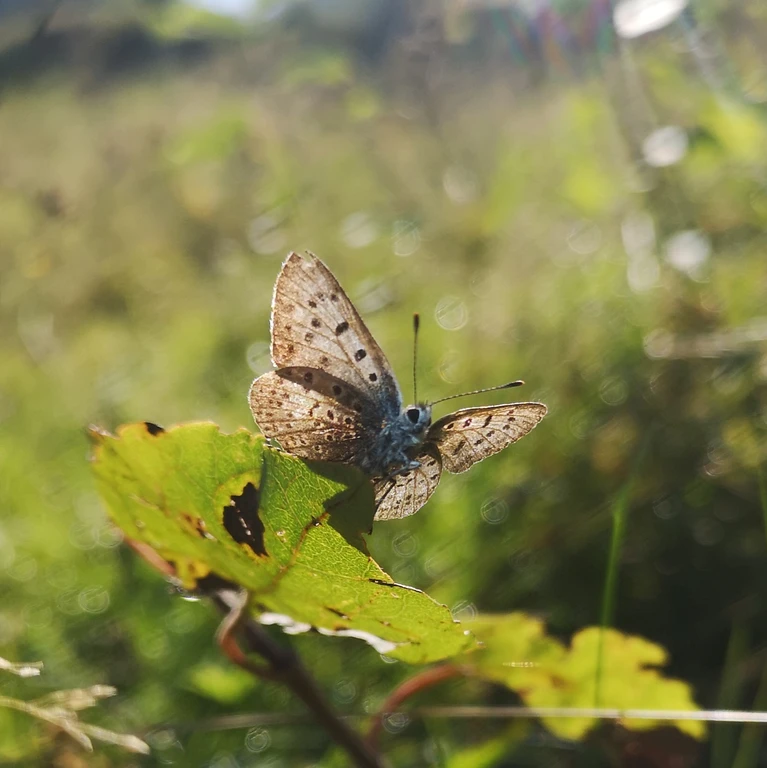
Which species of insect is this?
Lycaena tityrus (also Loweia tityrus)
